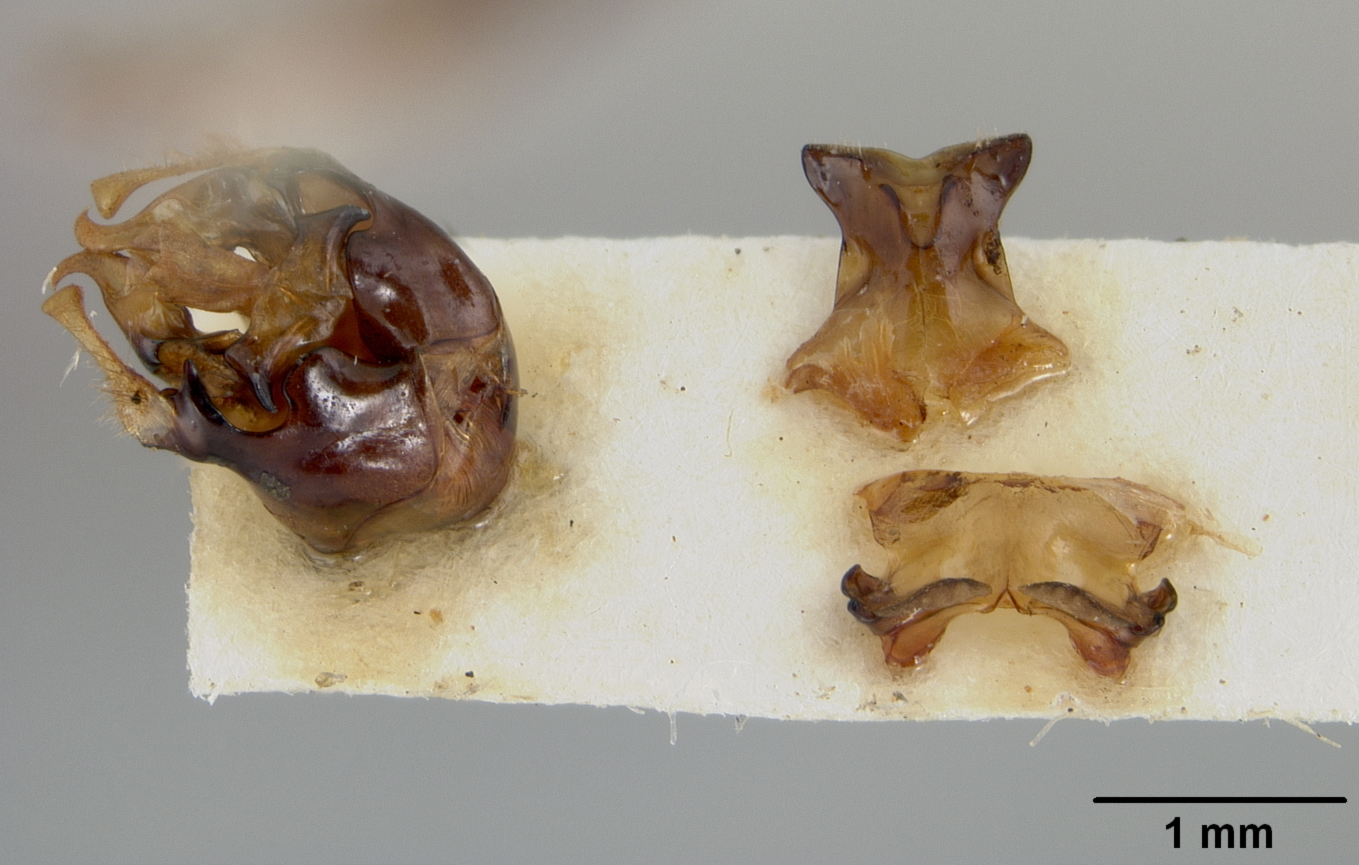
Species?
Synhalonia bakeri
